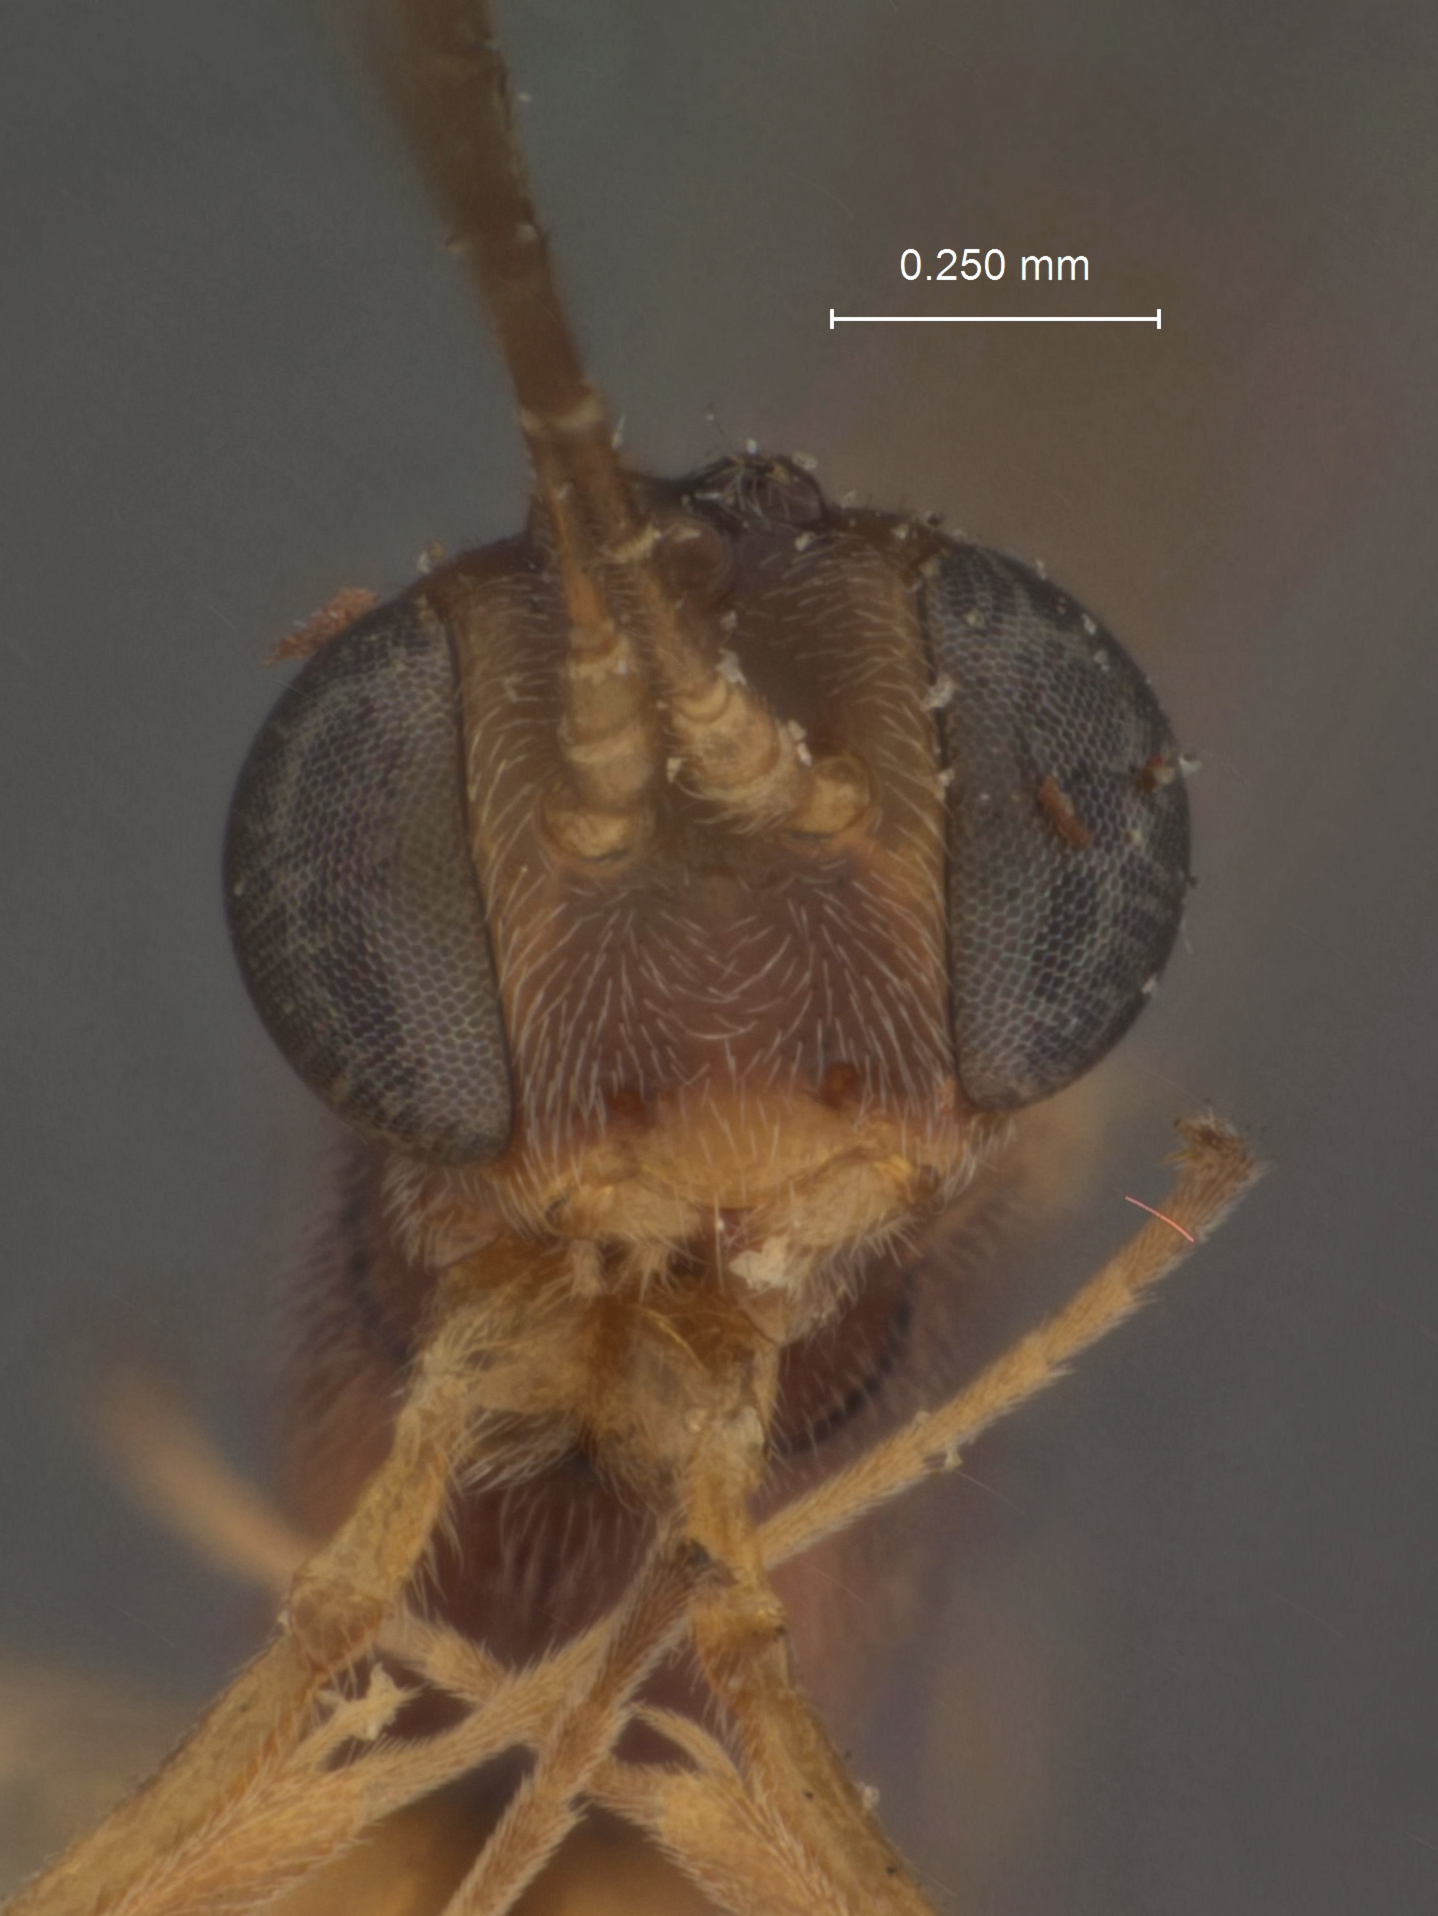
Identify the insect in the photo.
Pristomerus minutus
